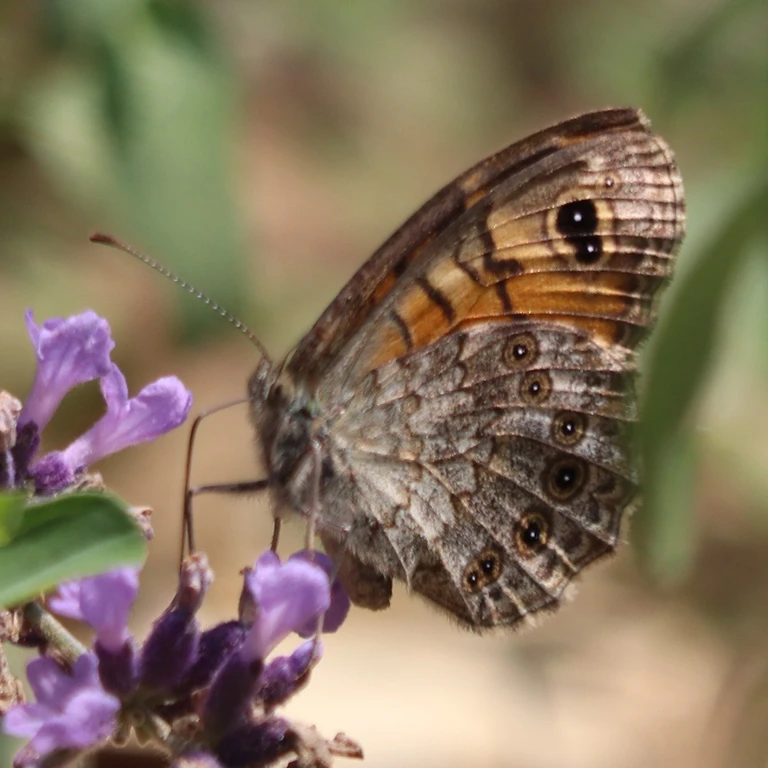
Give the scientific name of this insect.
Lasiommata megera (also Pararge megera)
